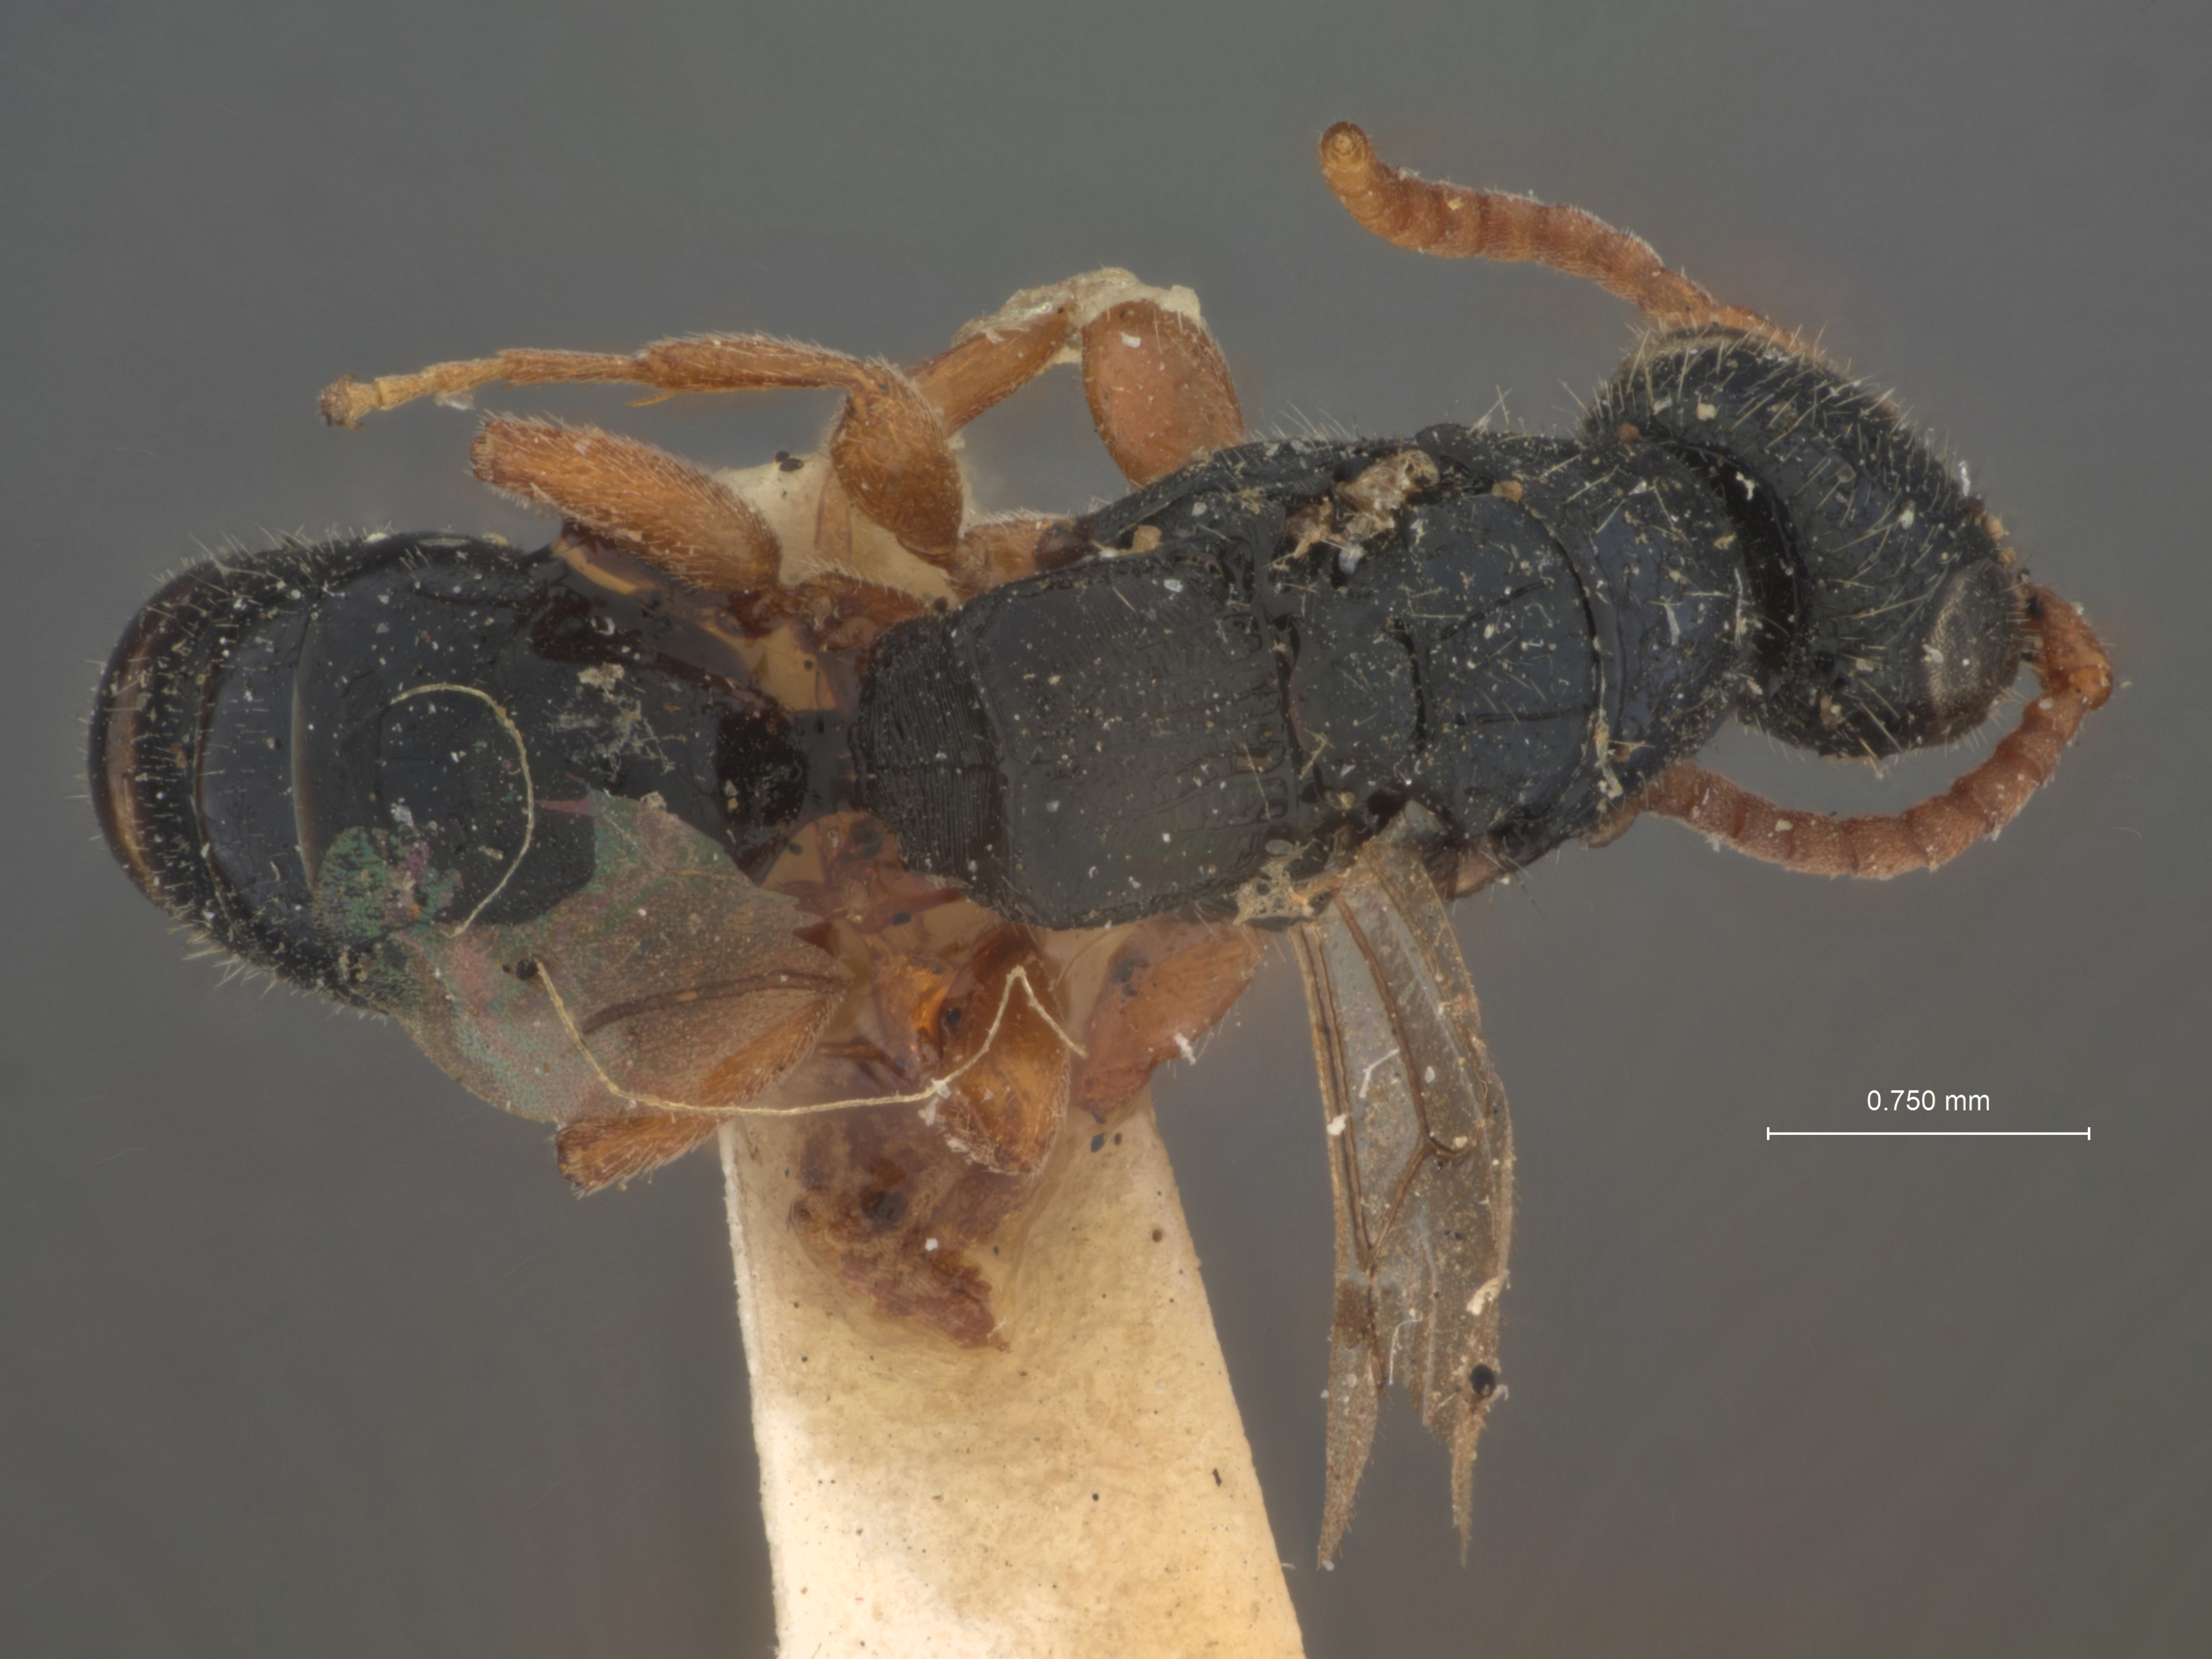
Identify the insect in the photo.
Epyris grandis
